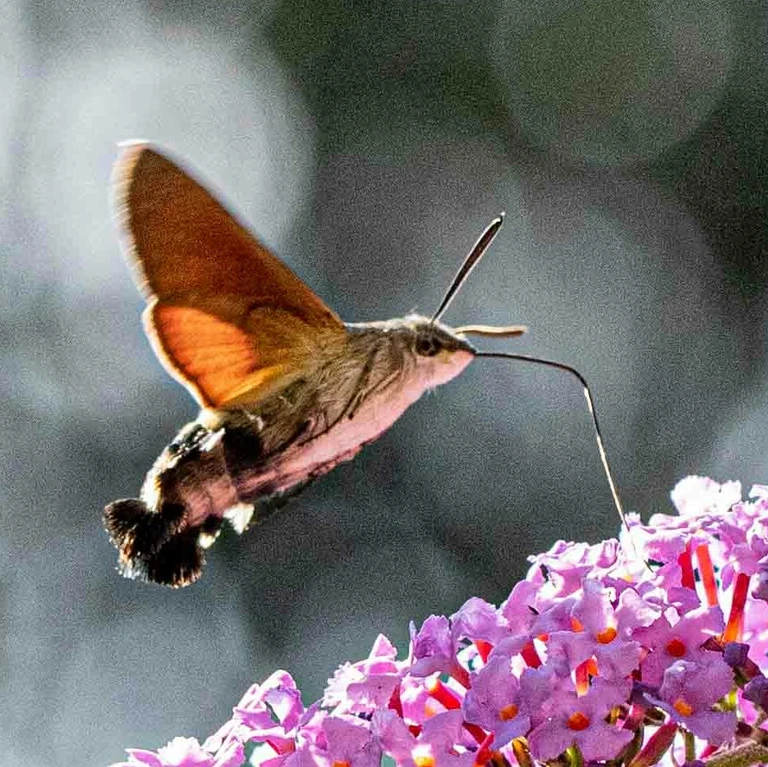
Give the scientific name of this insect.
Macroglossum stellatarum
